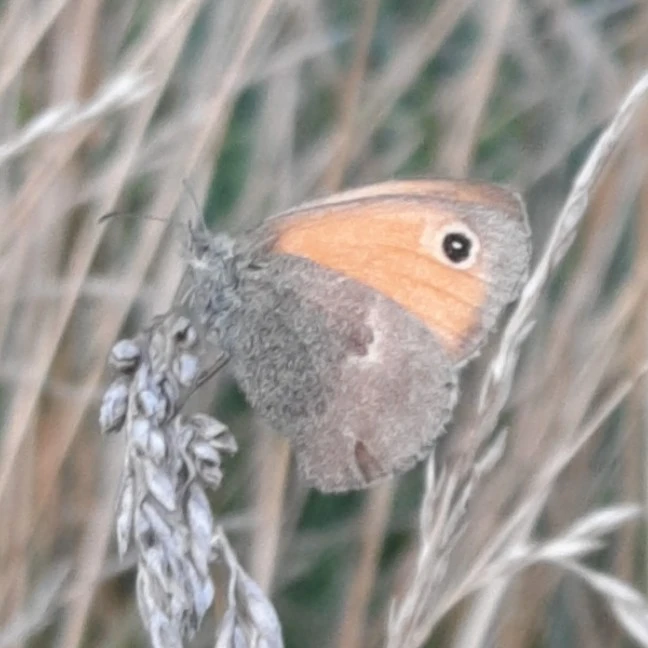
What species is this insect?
Coenonympha pamphilus
